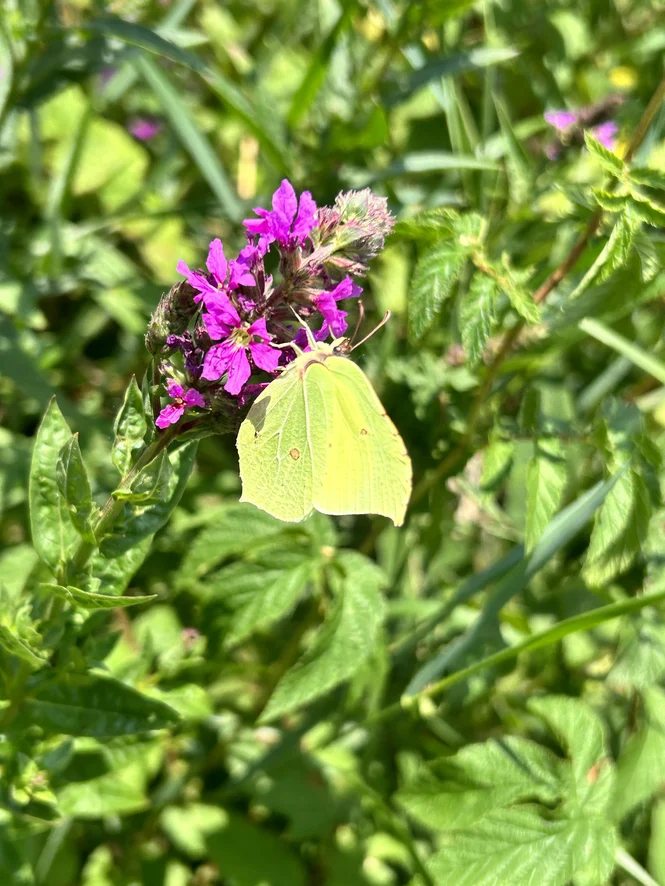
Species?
Gonepteryx rhamni
